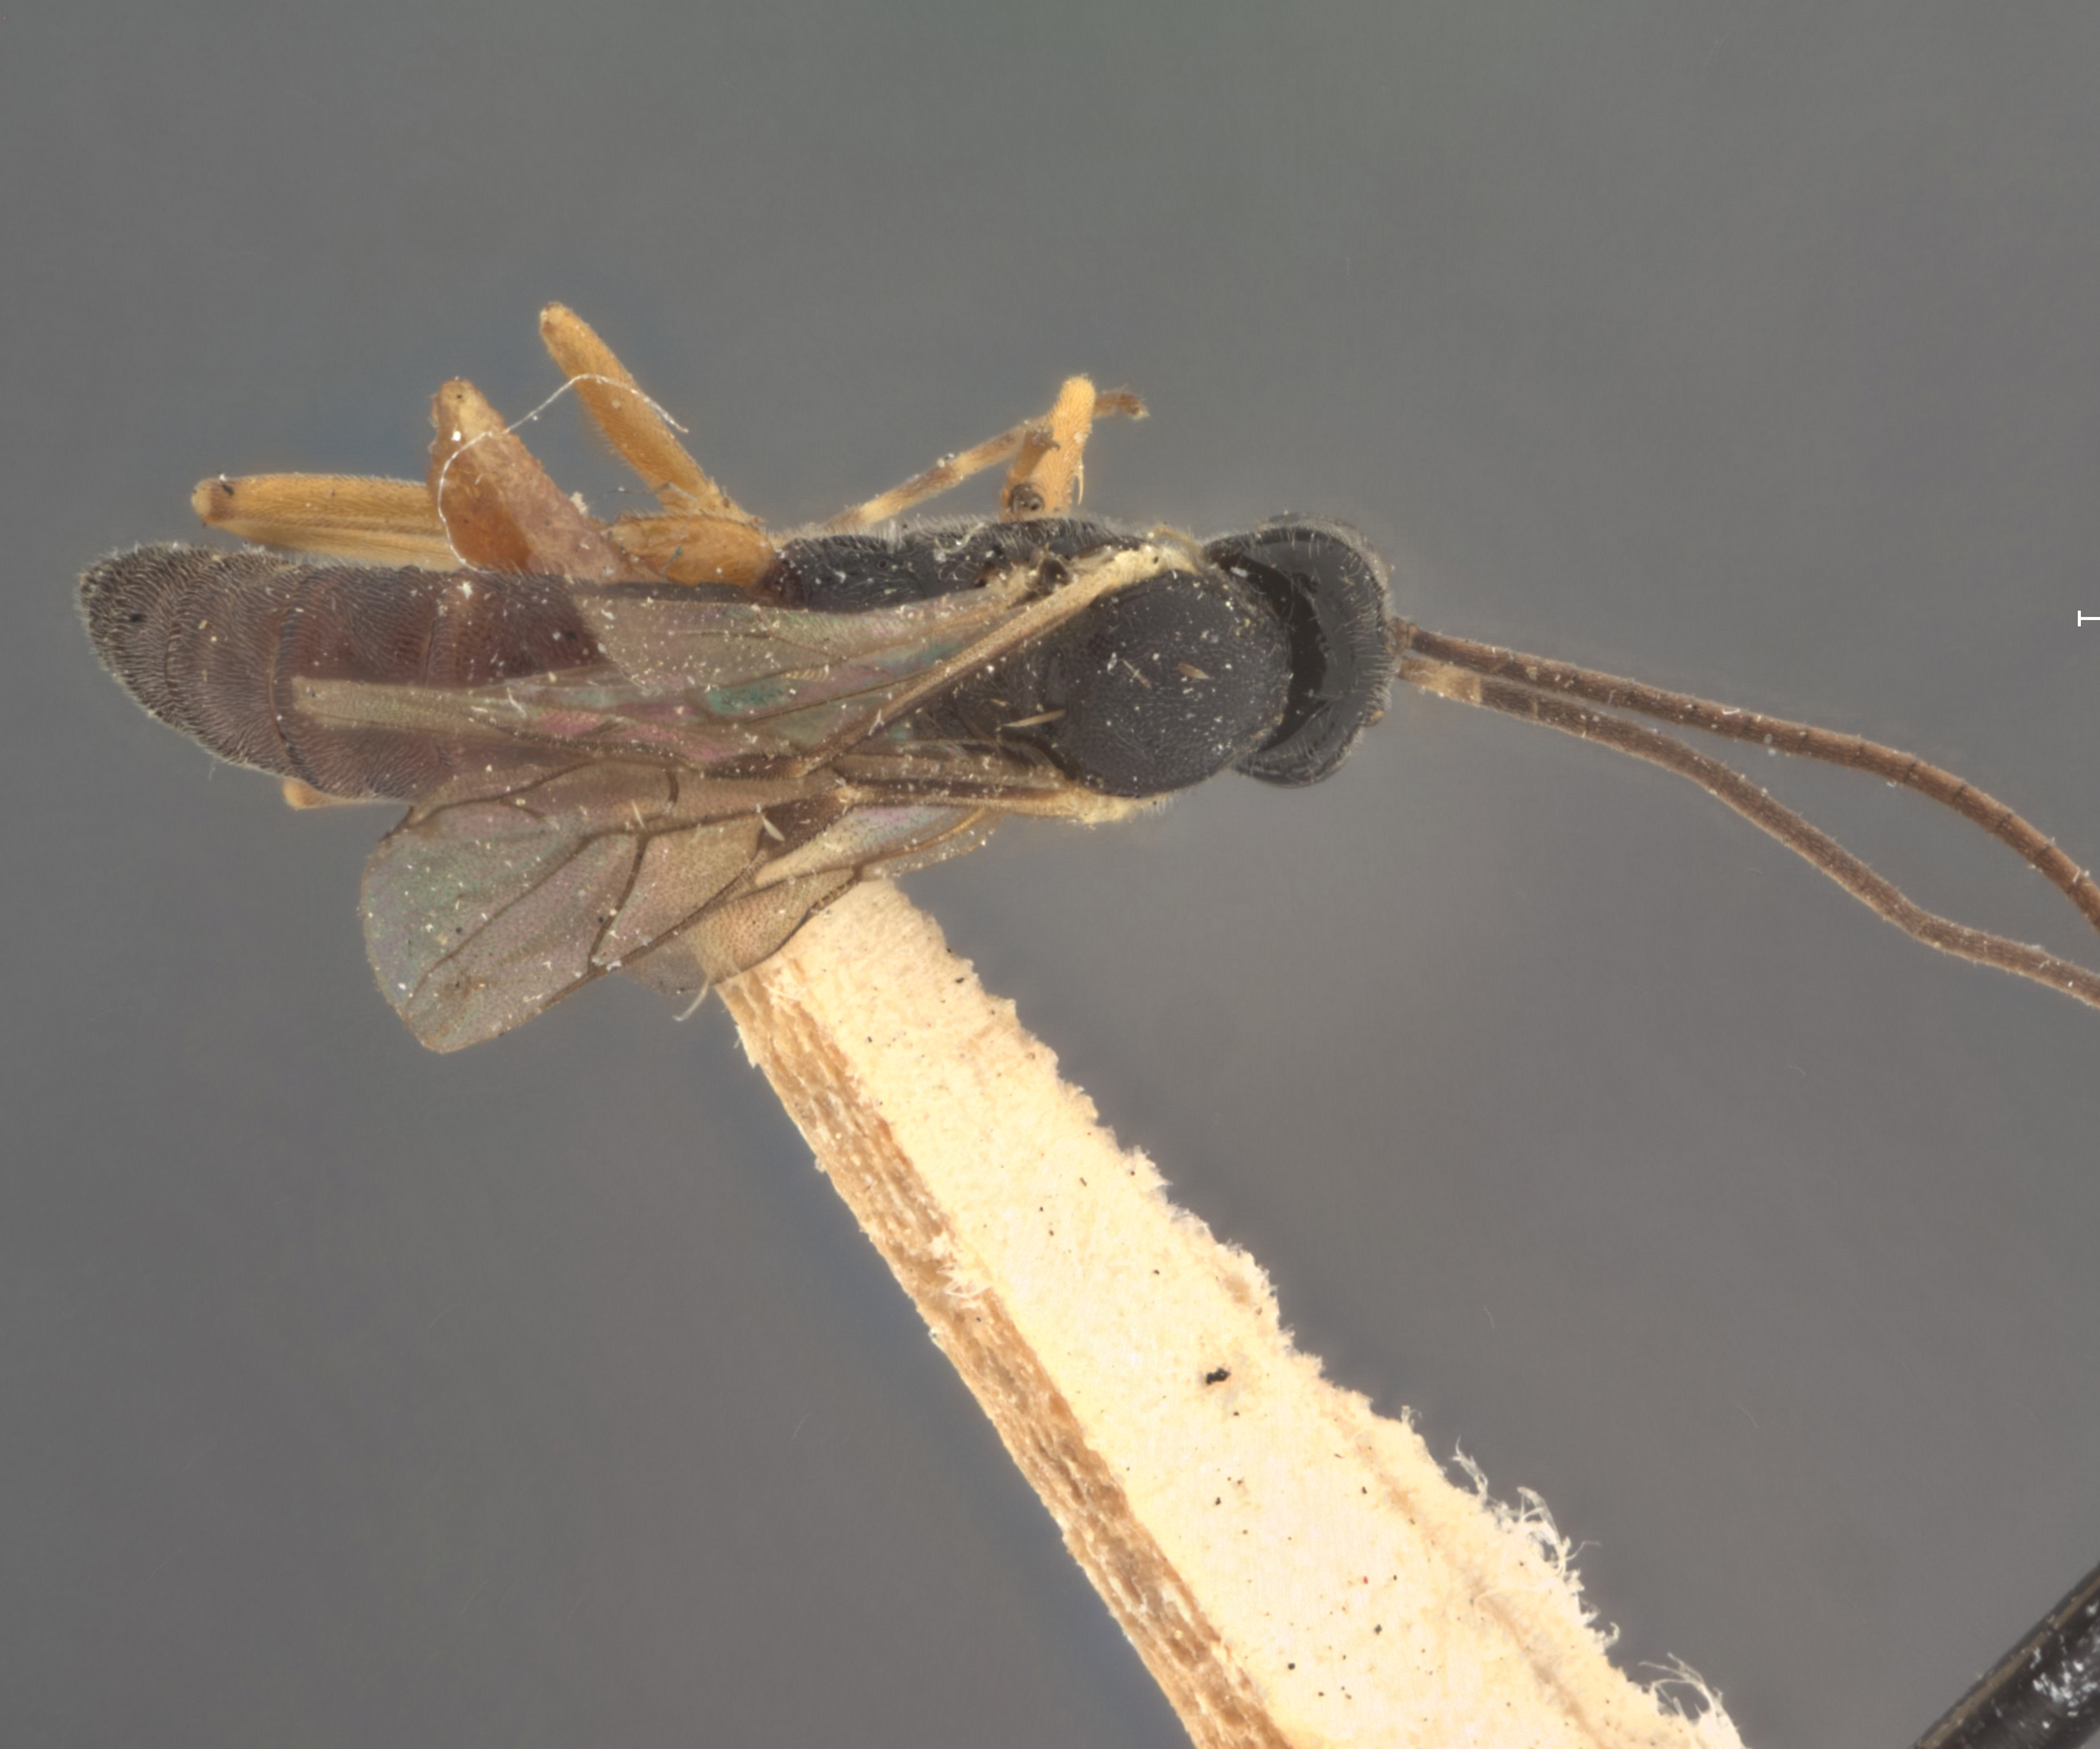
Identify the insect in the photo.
Glypta pilula
